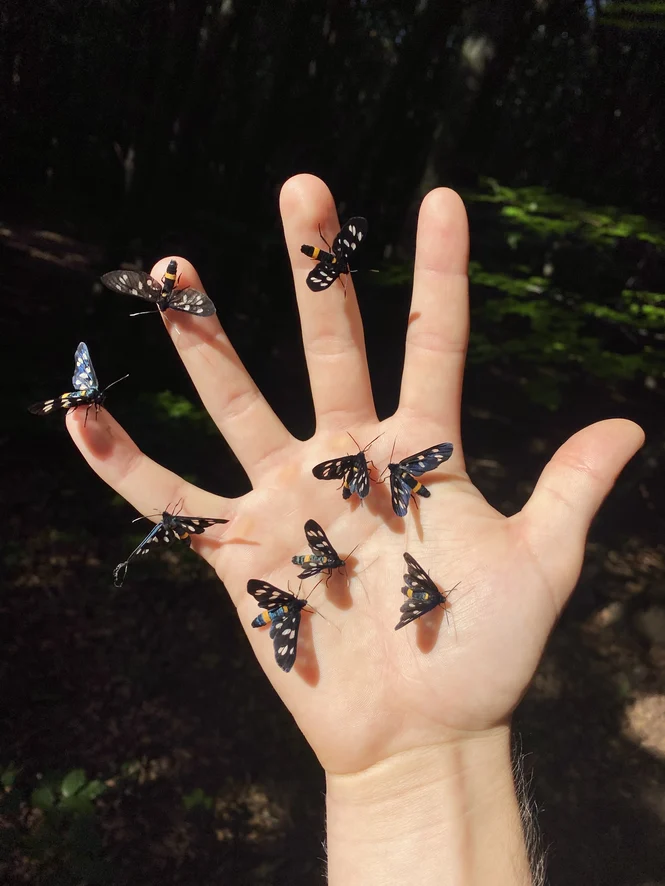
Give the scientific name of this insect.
Amata phegea
